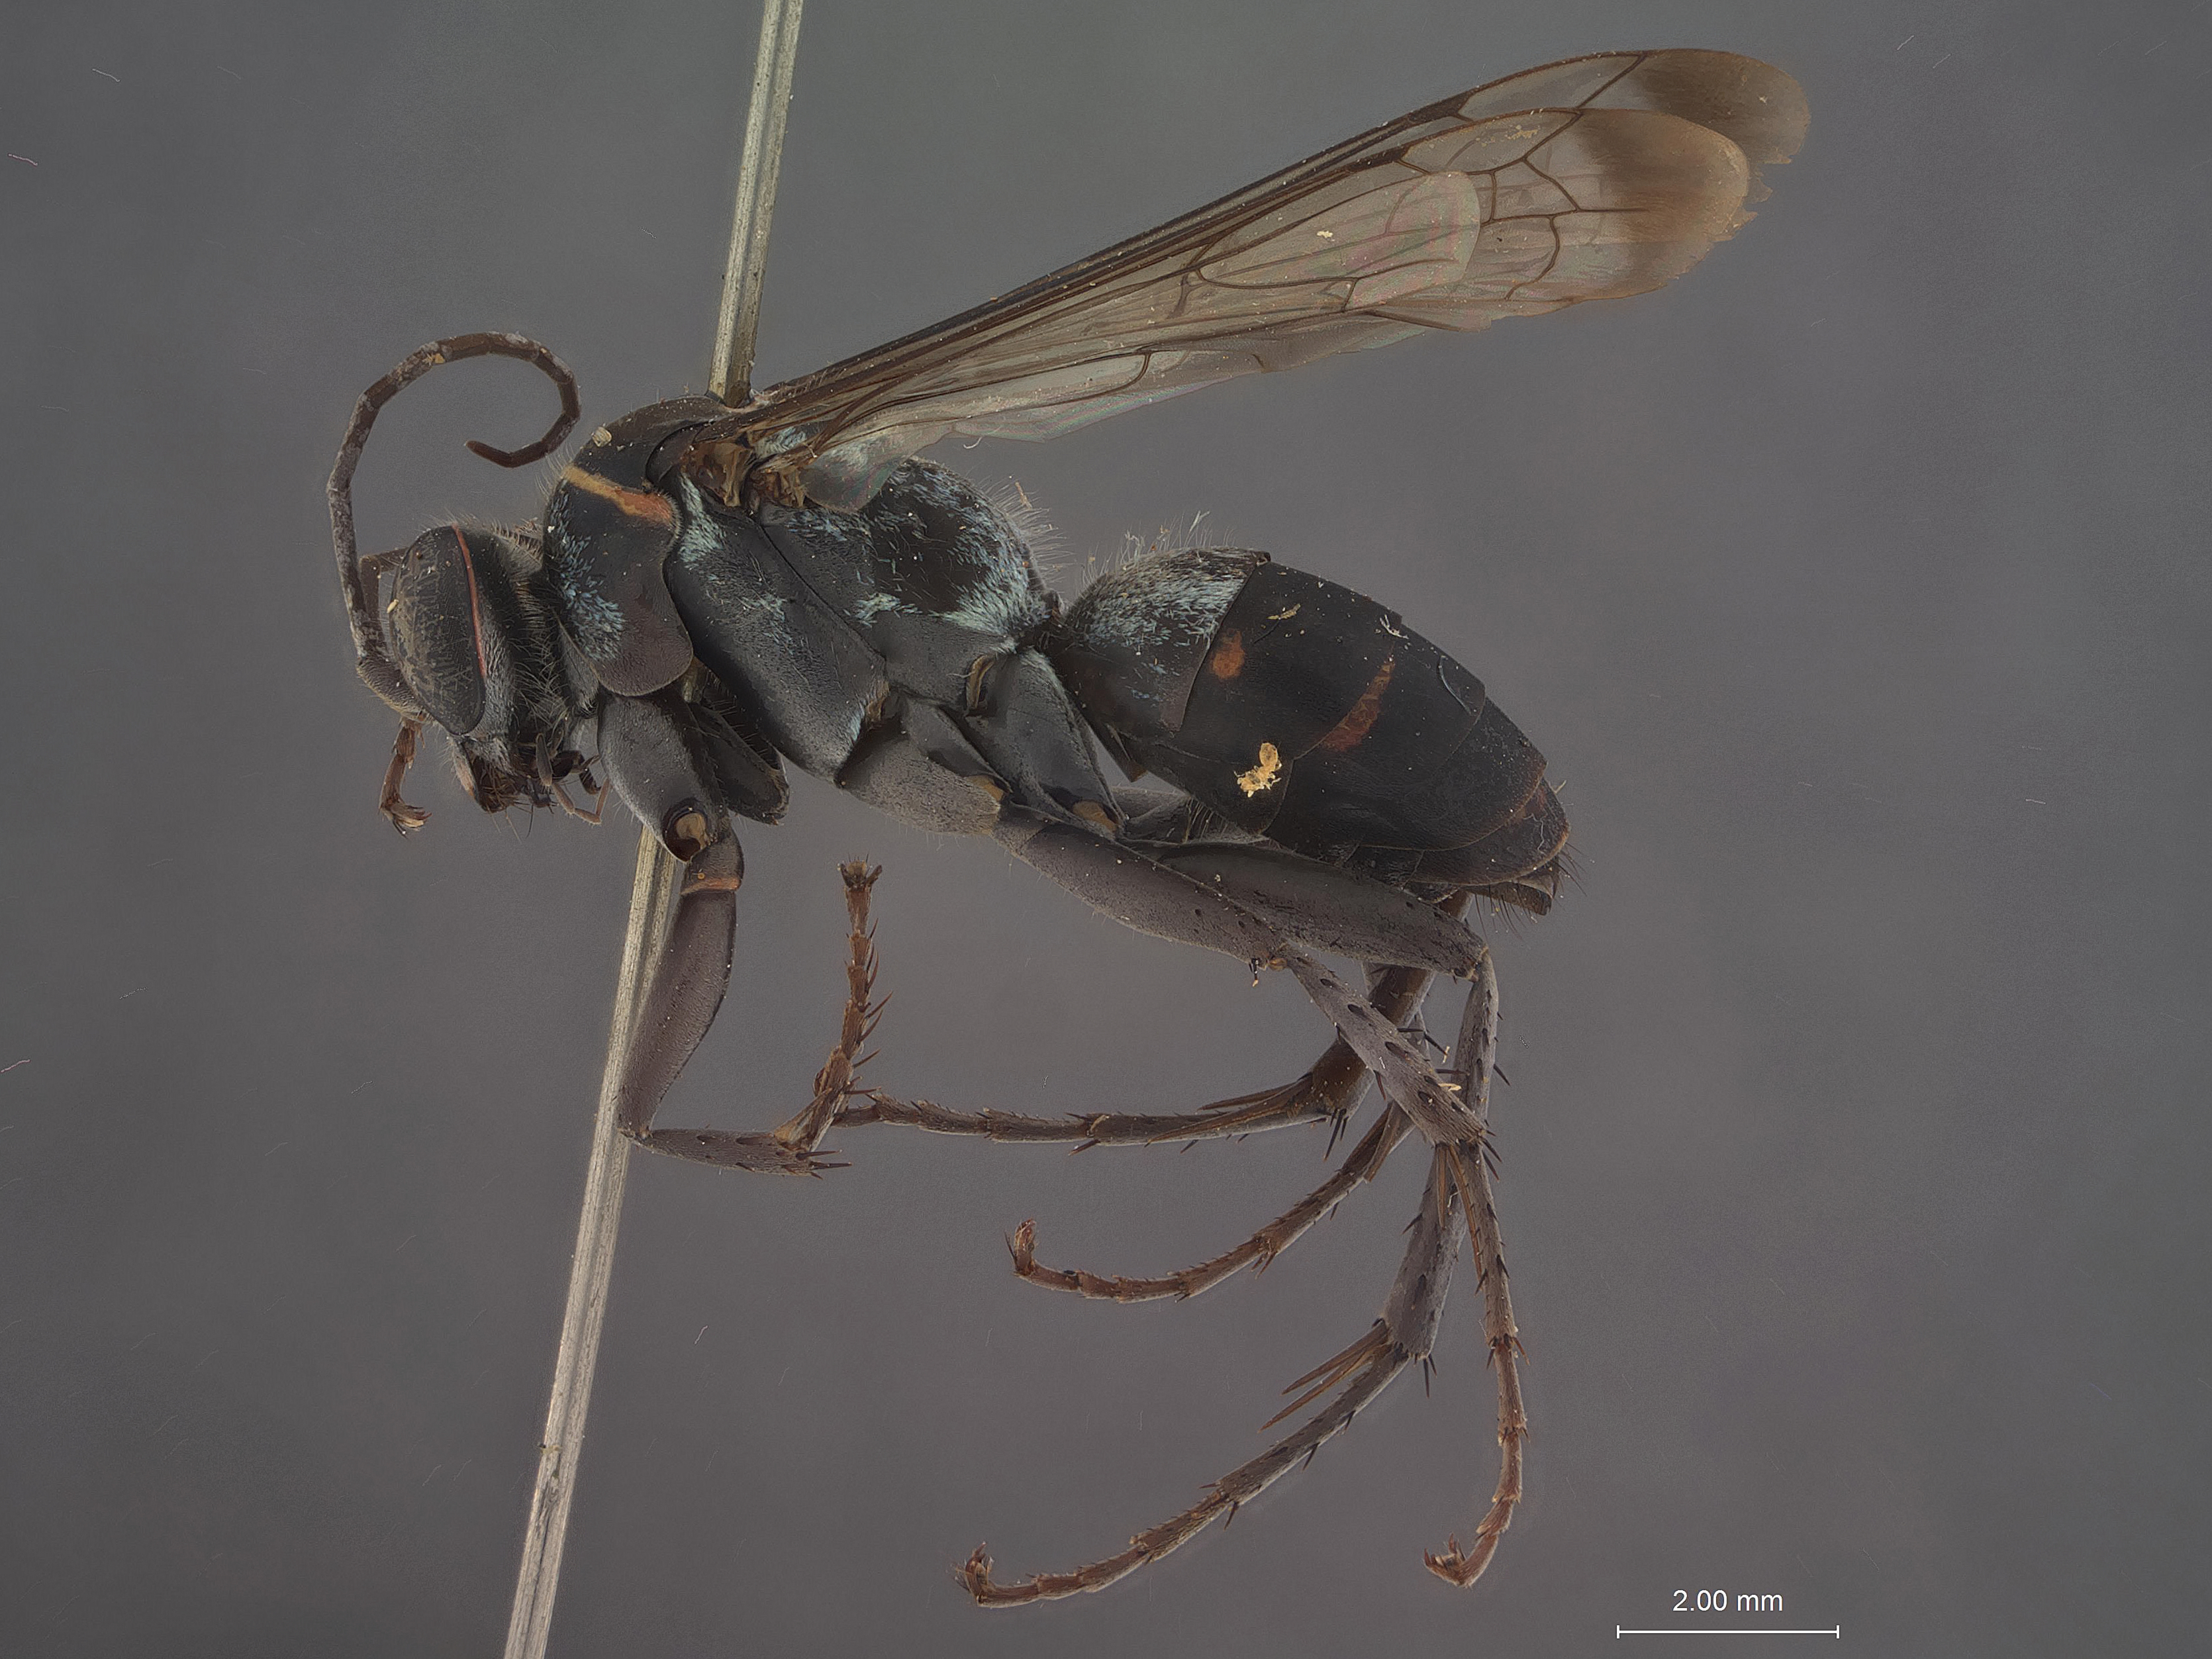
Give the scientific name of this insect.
Episyron ashmeadi
